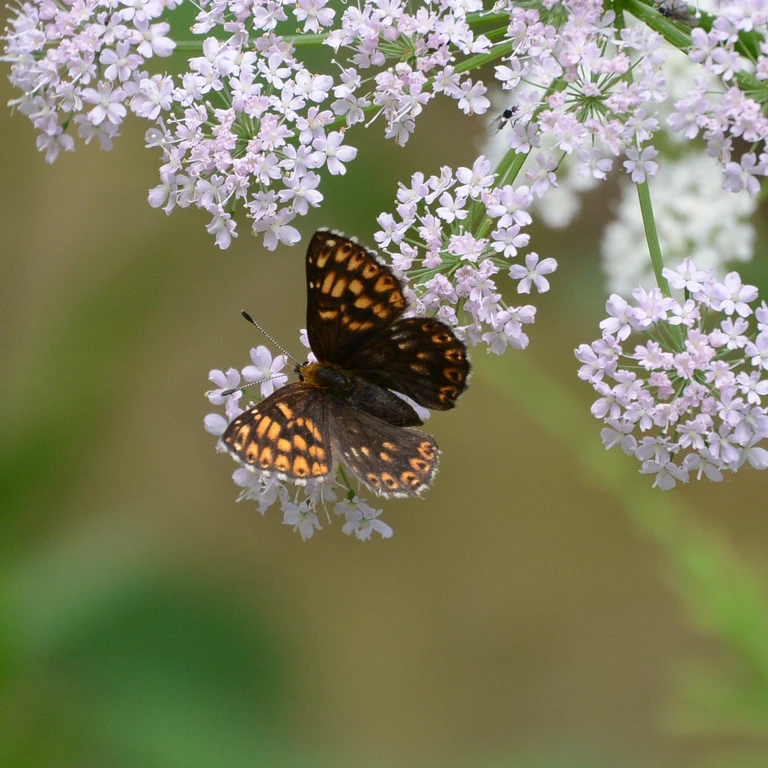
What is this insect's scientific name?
Hamearis lucina
